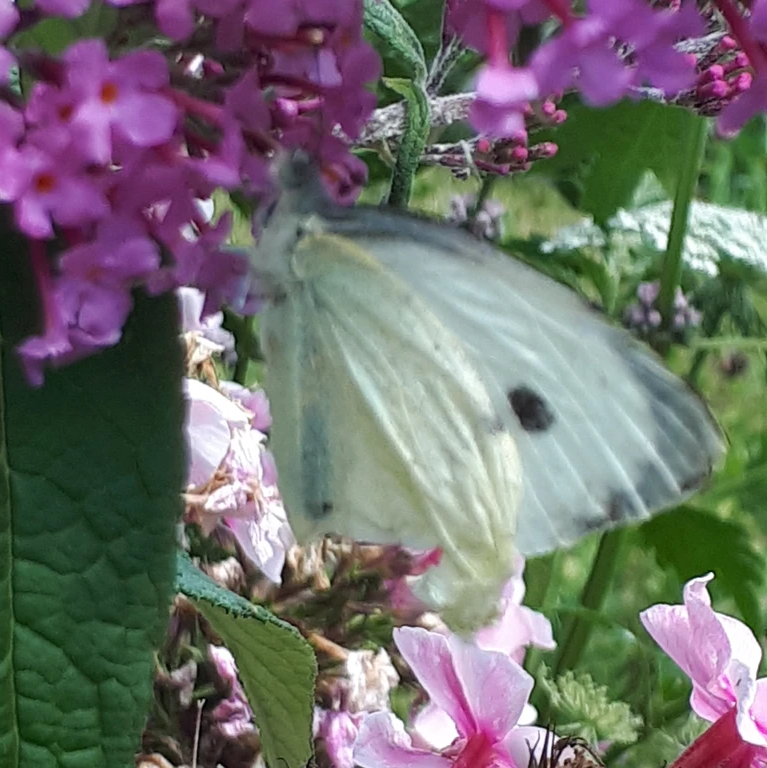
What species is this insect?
Pieris brassicae
